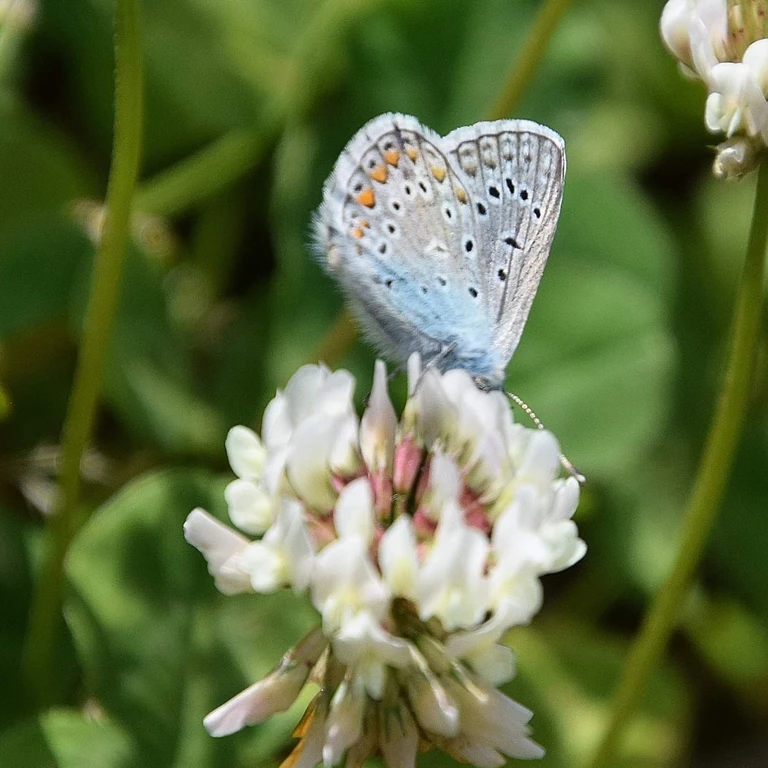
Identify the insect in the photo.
Polyommatus icarus
